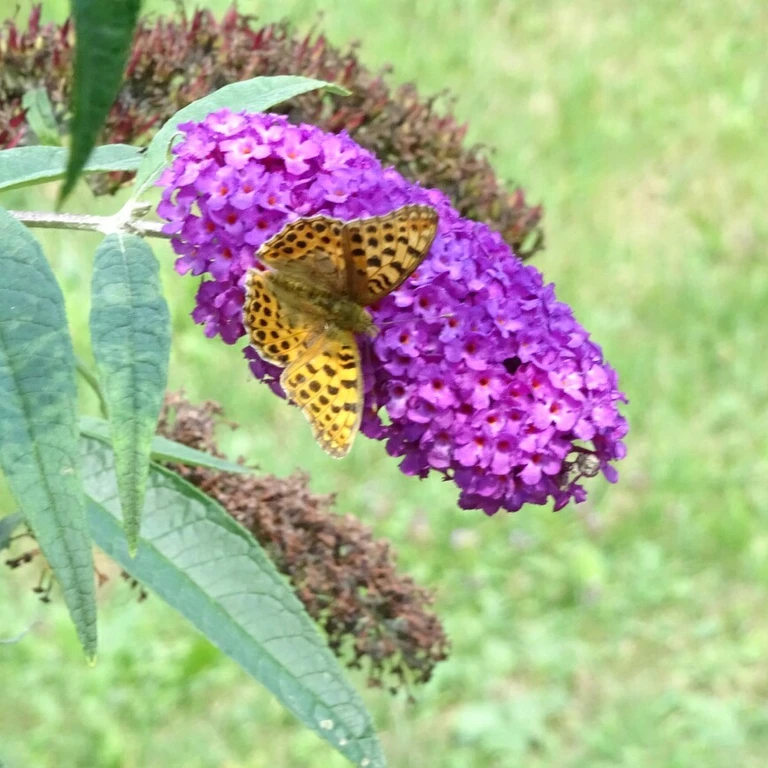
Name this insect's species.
Issoria lathonia
